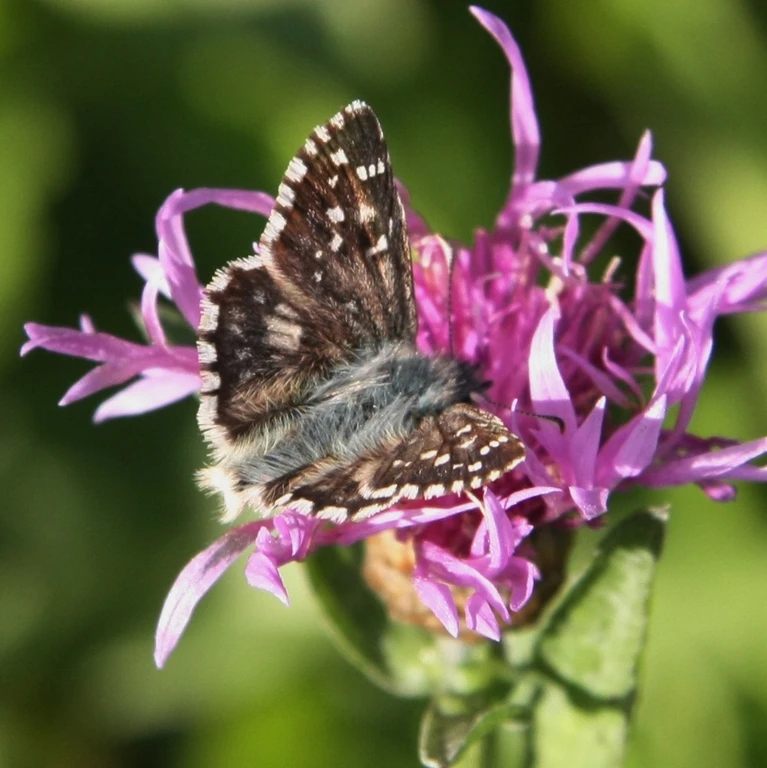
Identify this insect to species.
Pyrgus armoricanus
